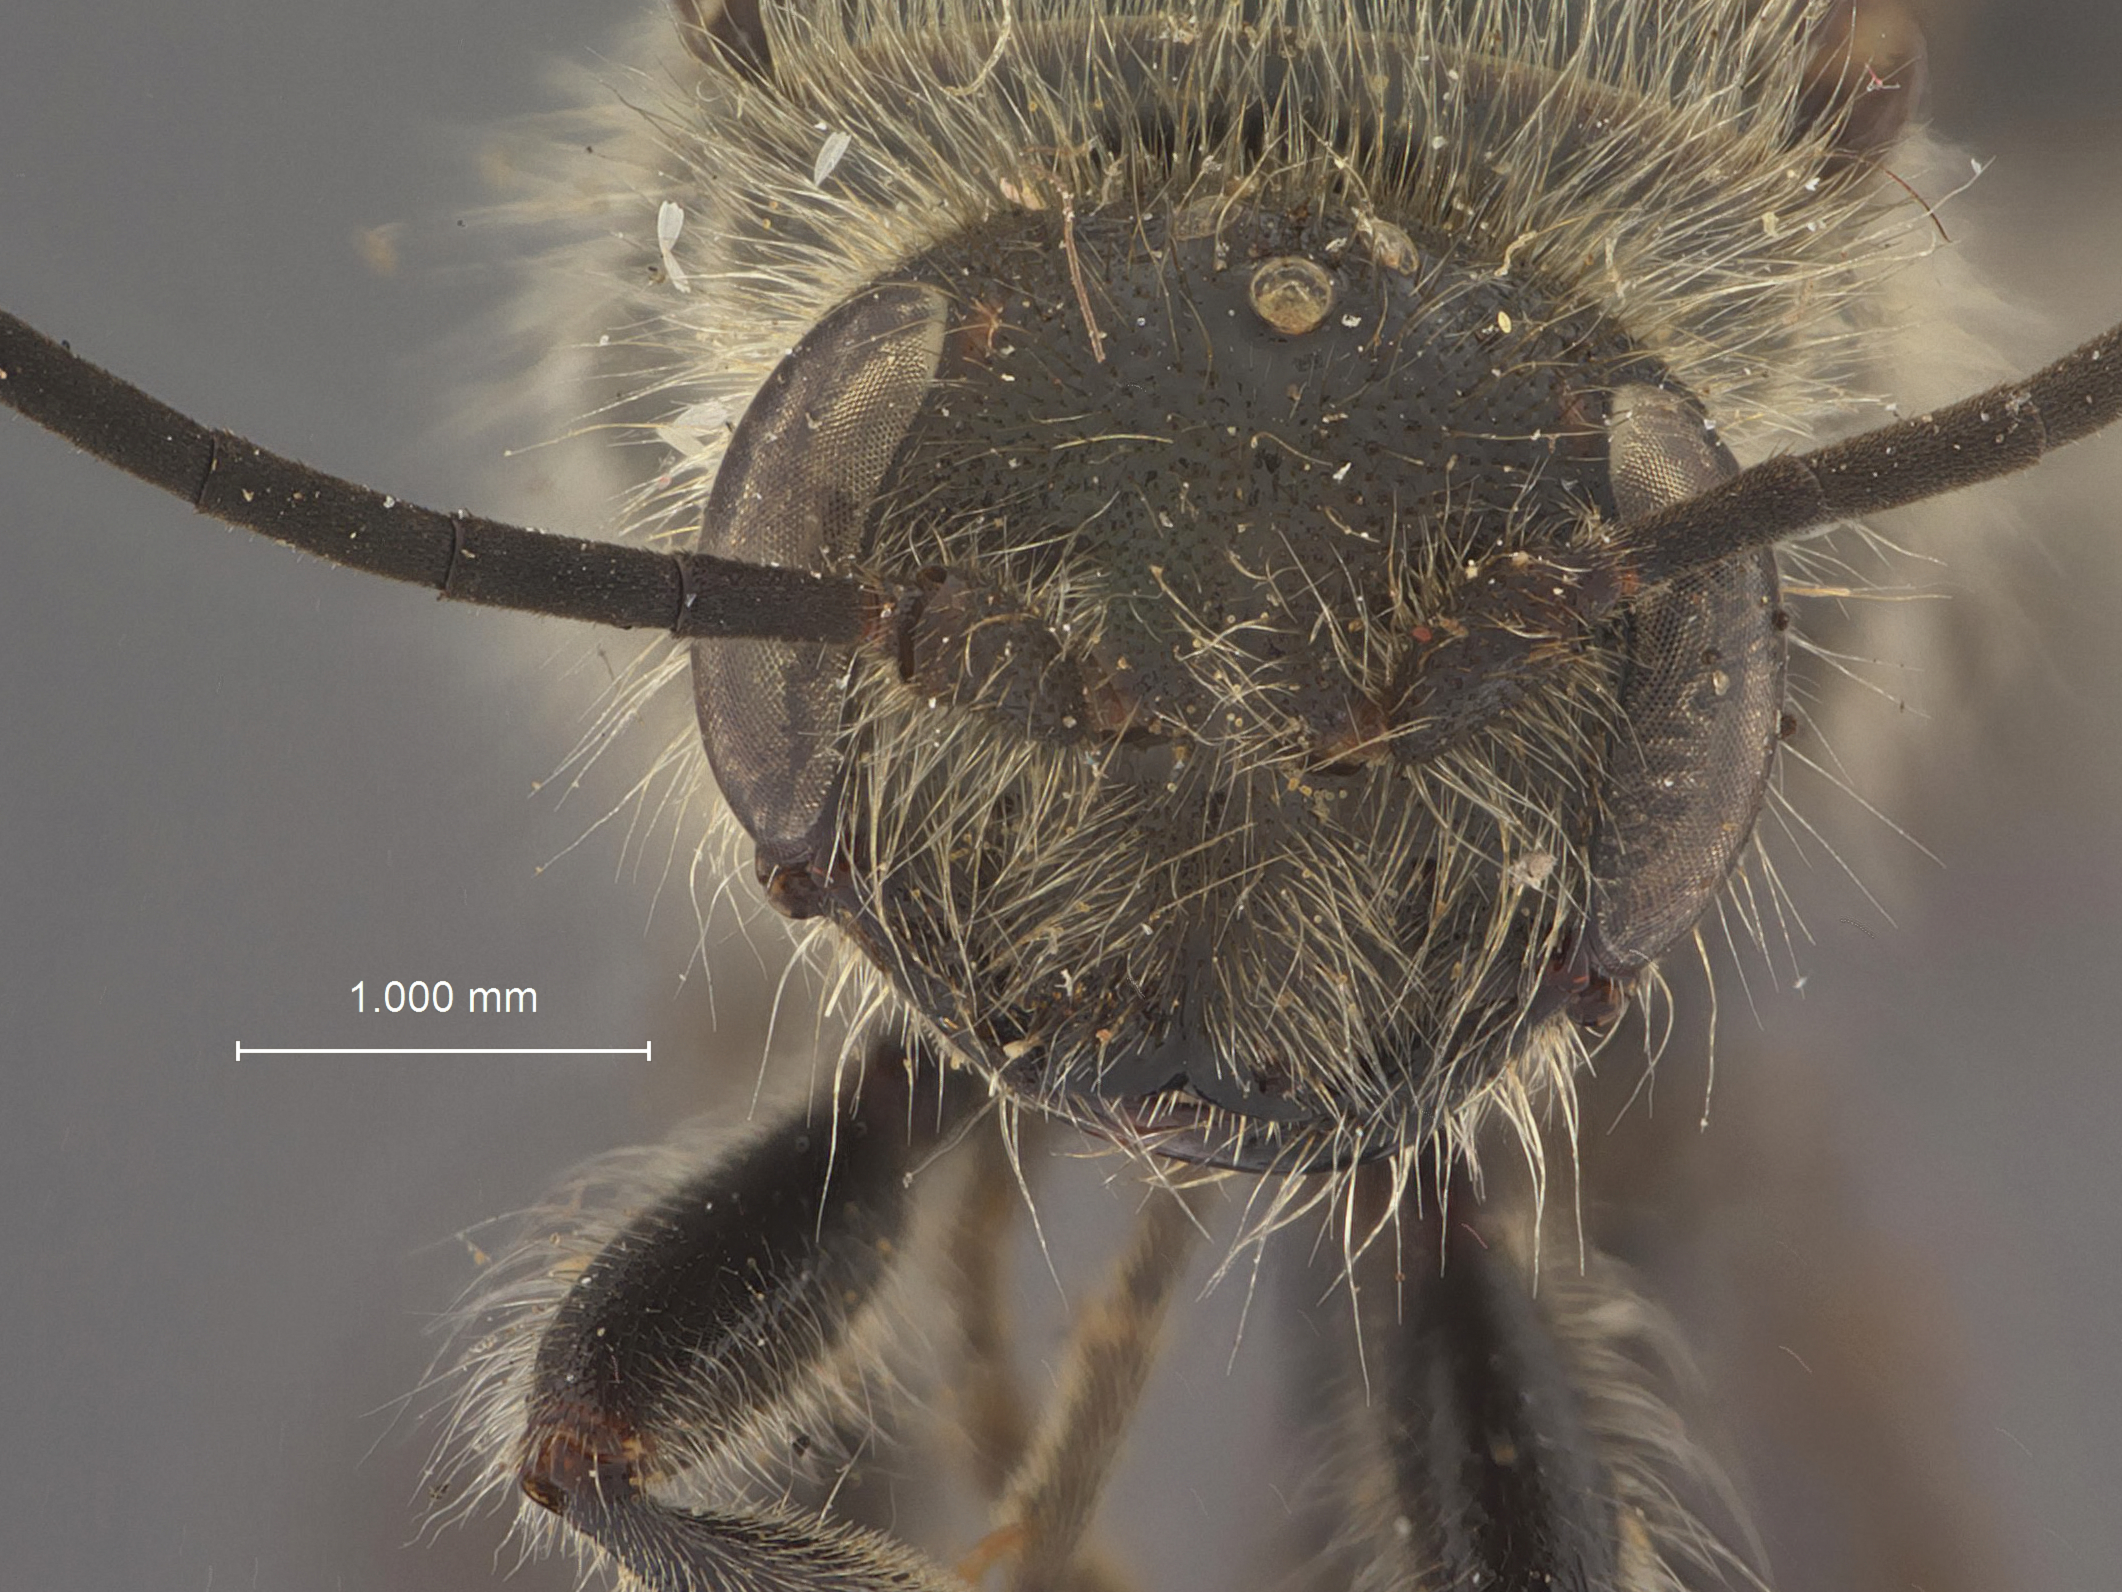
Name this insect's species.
Pseudelaphroptera maura
